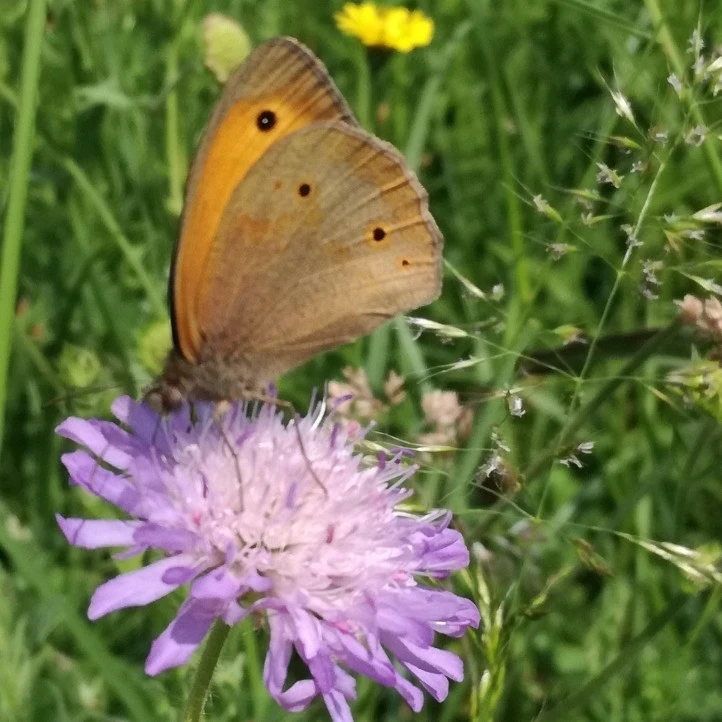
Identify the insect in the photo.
Maniola jurtina
